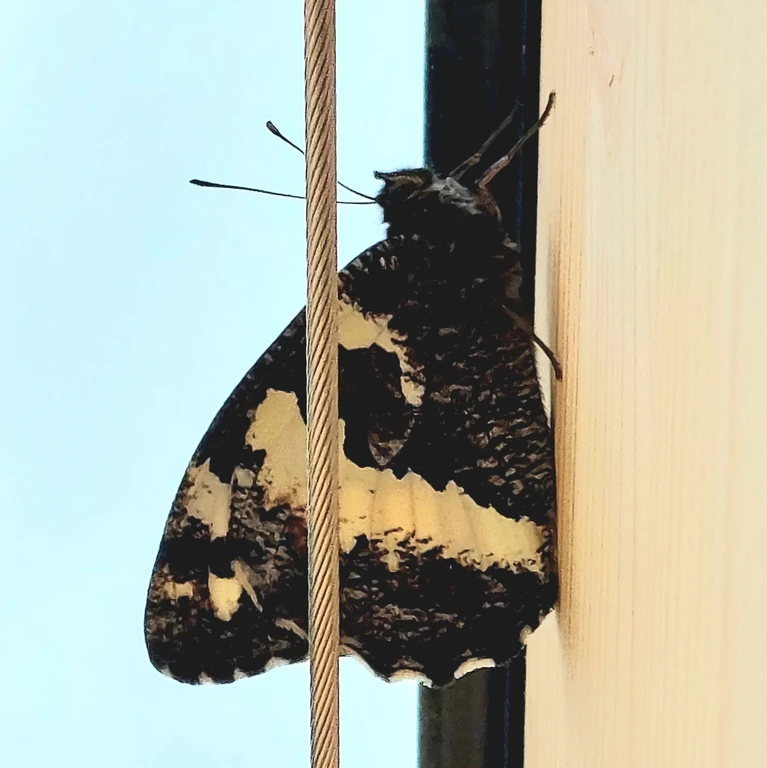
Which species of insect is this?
Brintesia circe
